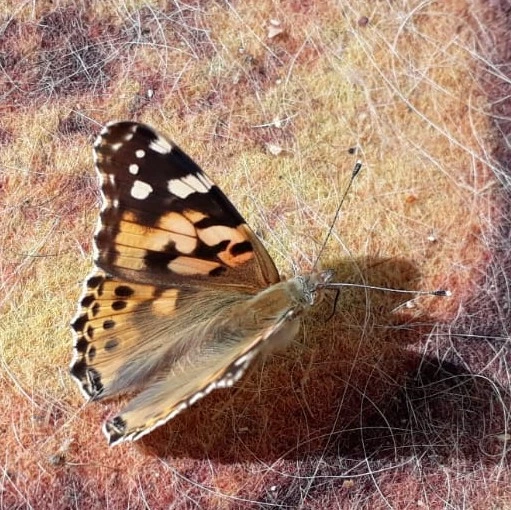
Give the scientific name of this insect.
Vanessa cardui
